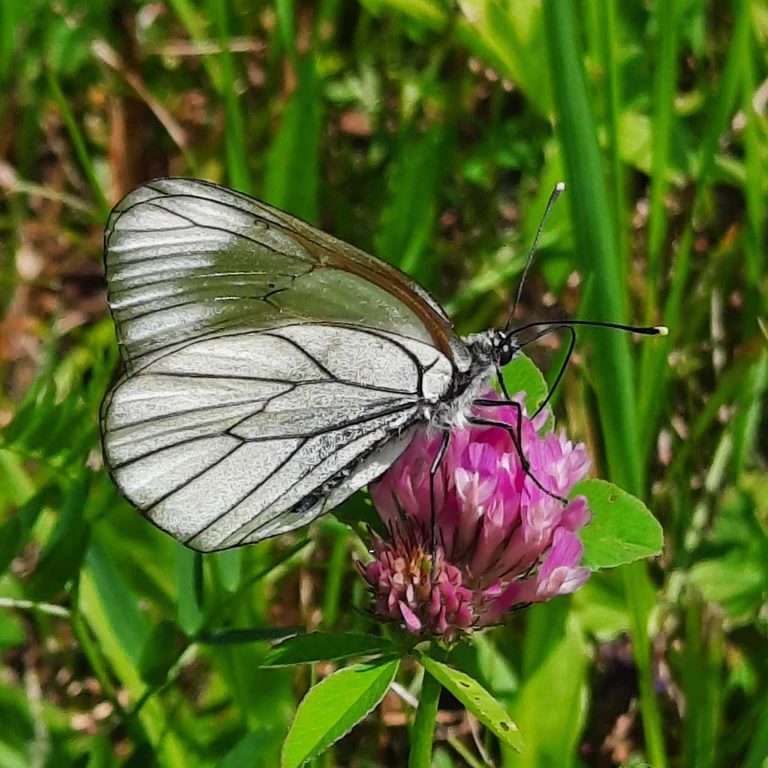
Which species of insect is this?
Aporia crataegi
